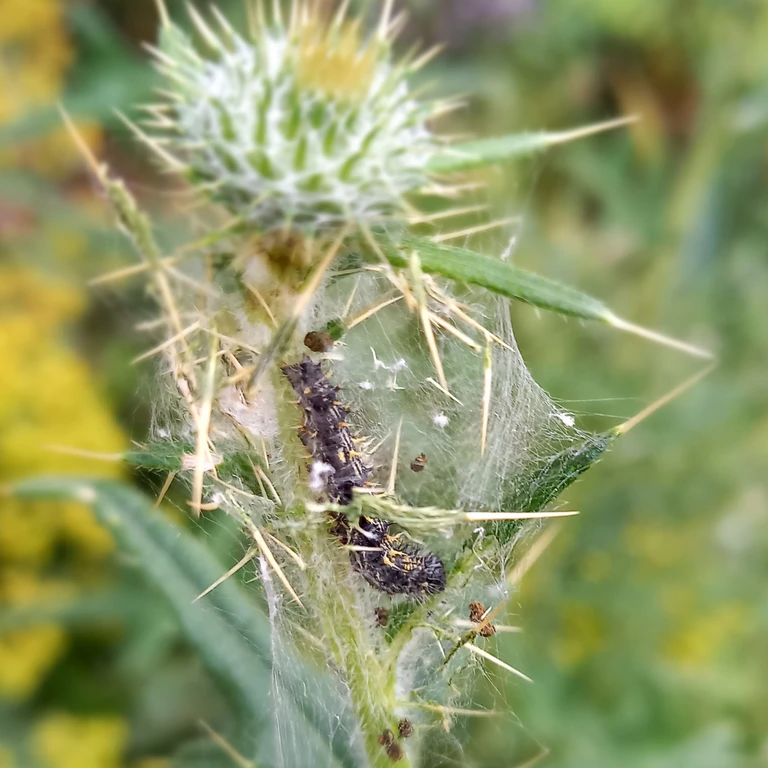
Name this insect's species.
Vanessa cardui
